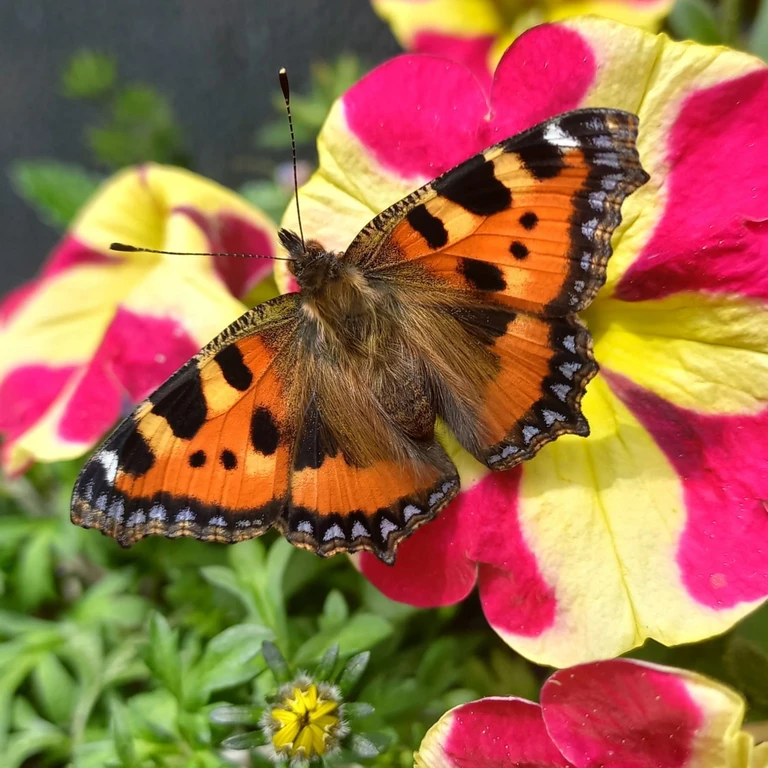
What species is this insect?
Aglais urticae
